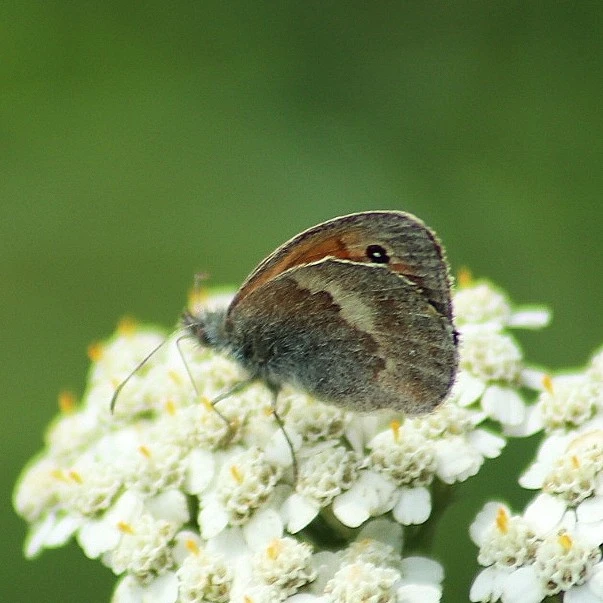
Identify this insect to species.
Coenonympha pamphilus
